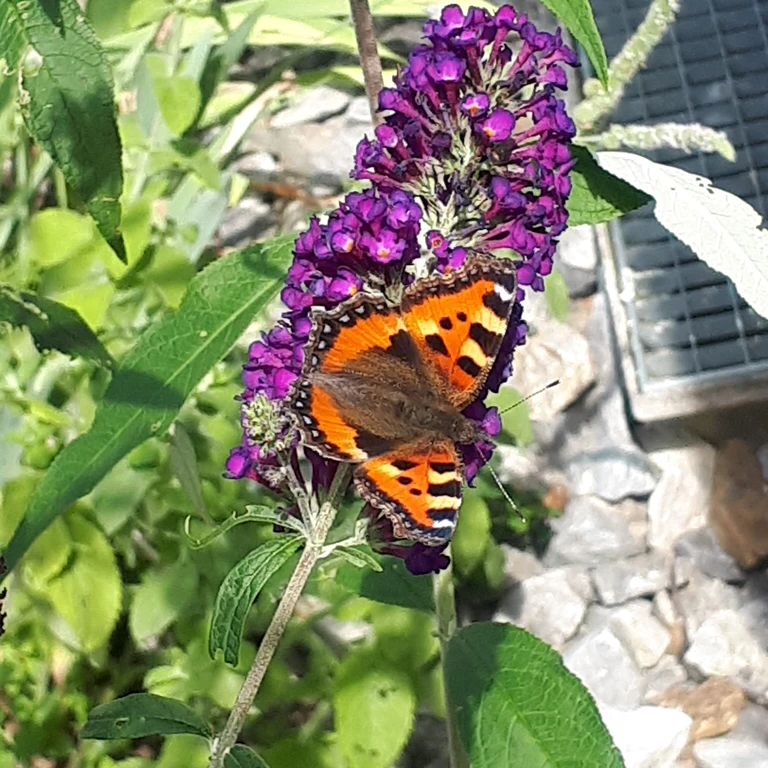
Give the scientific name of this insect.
Aglais urticae
